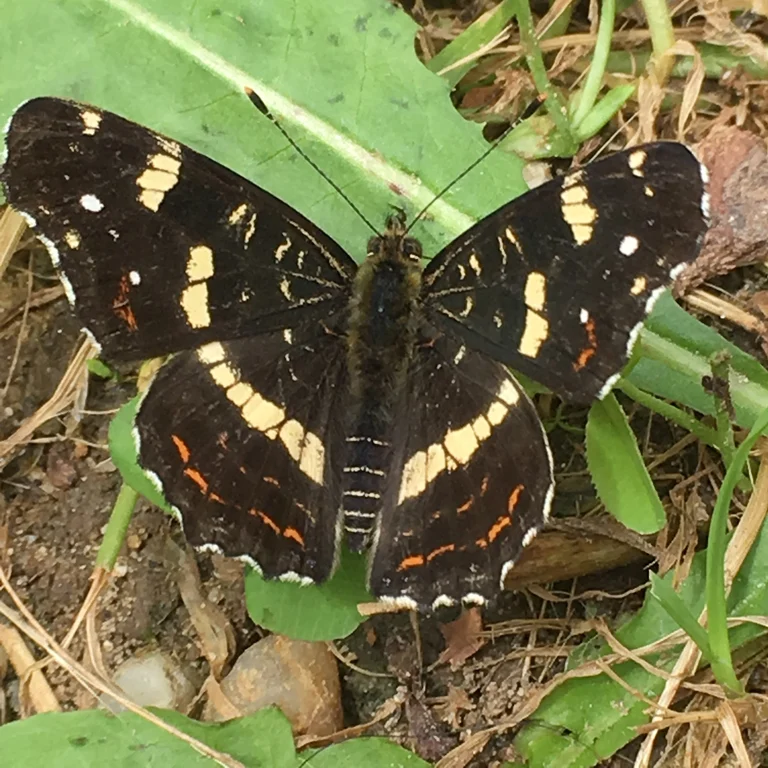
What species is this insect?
Araschnia levana
